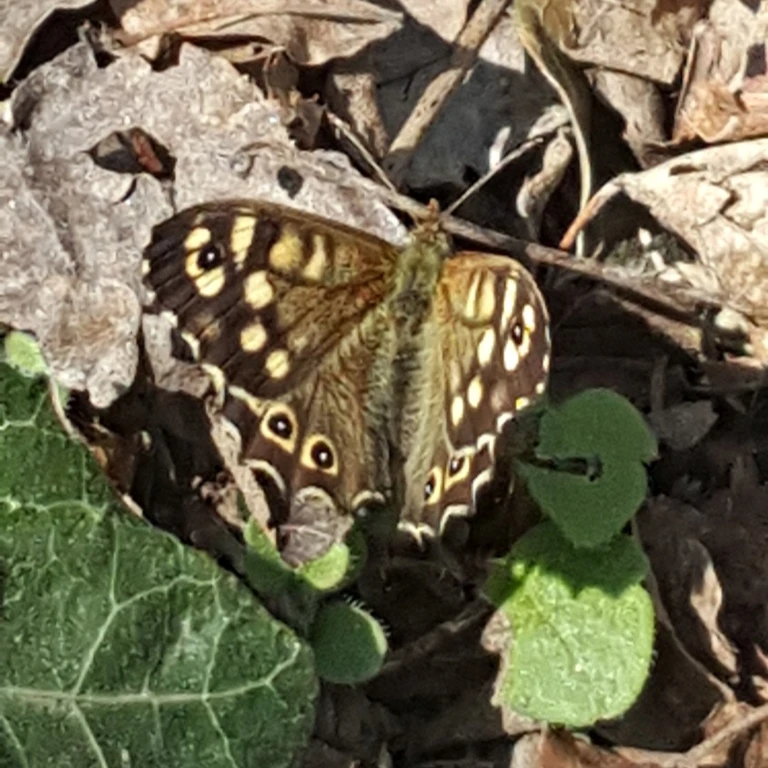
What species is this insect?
Pararge aegeria
